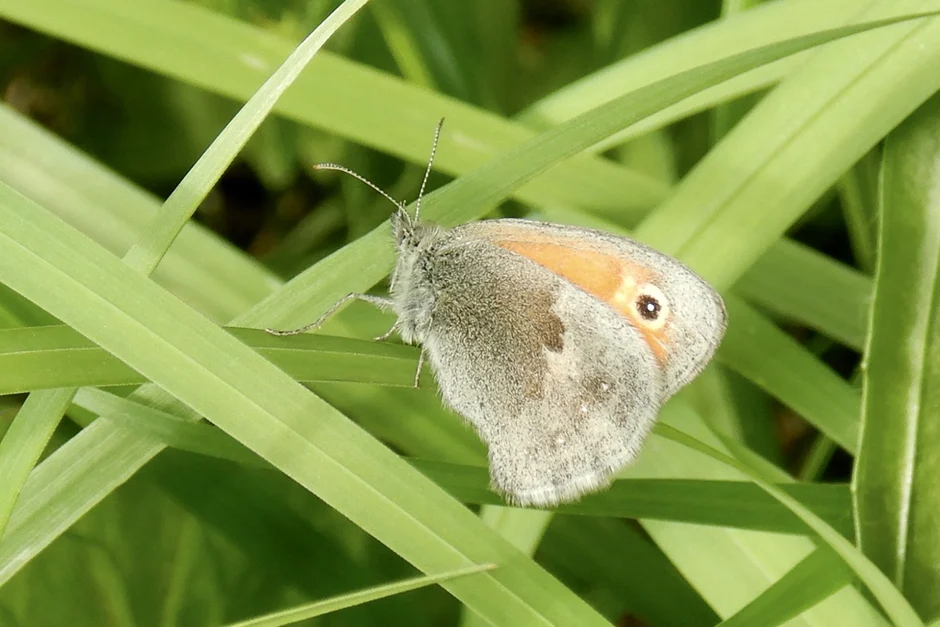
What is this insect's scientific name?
Coenonympha pamphilus
